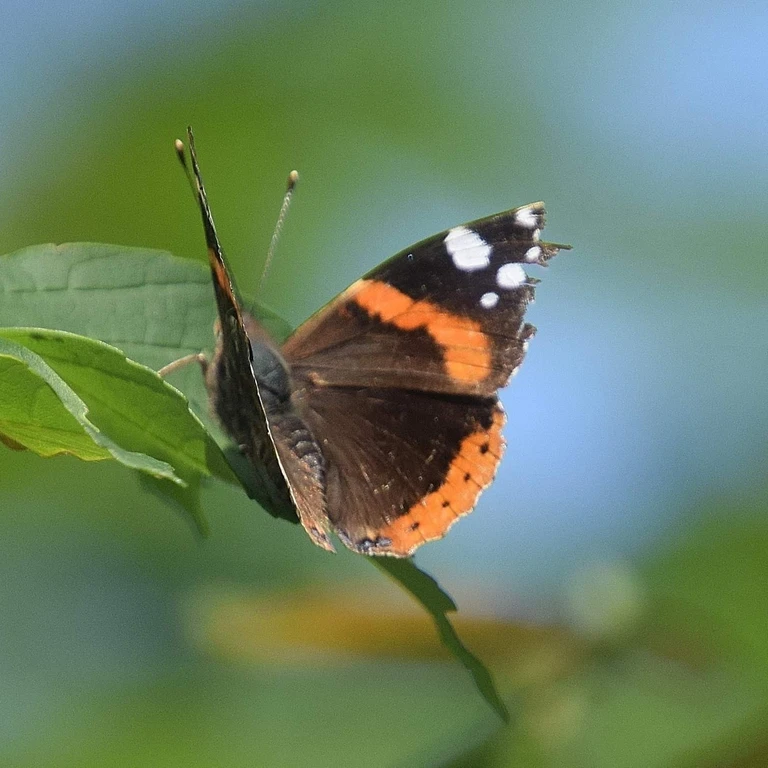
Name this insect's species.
Vanessa atalanta
